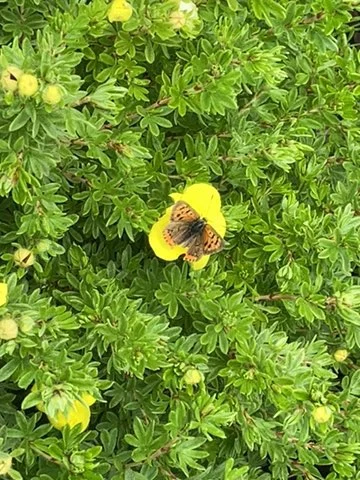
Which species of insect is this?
Lycaena phlaeas
